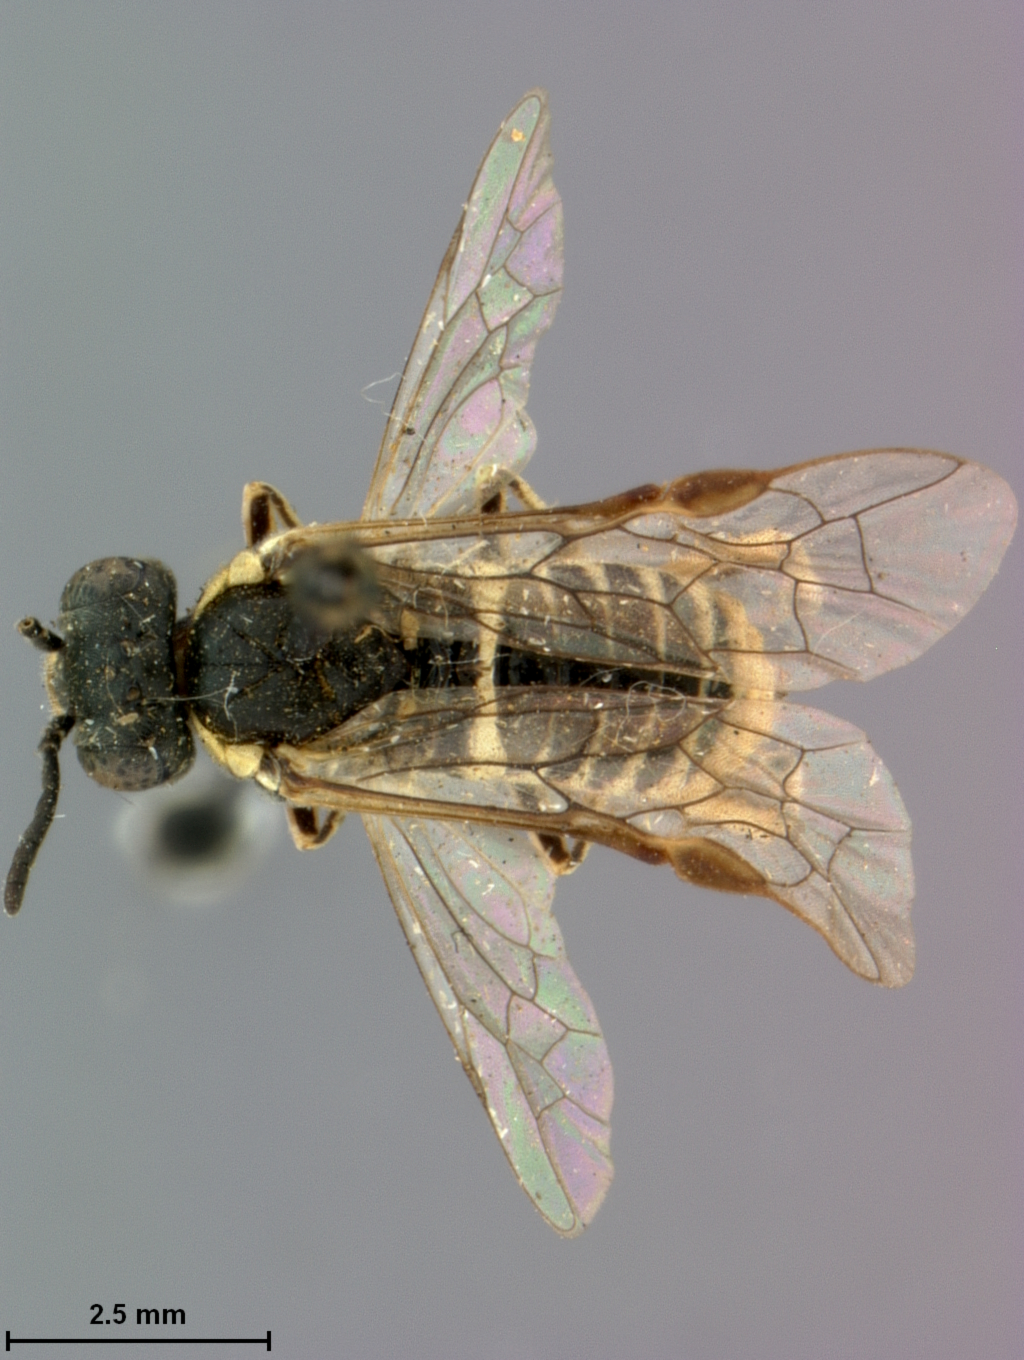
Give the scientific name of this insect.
Macrophya doanei
